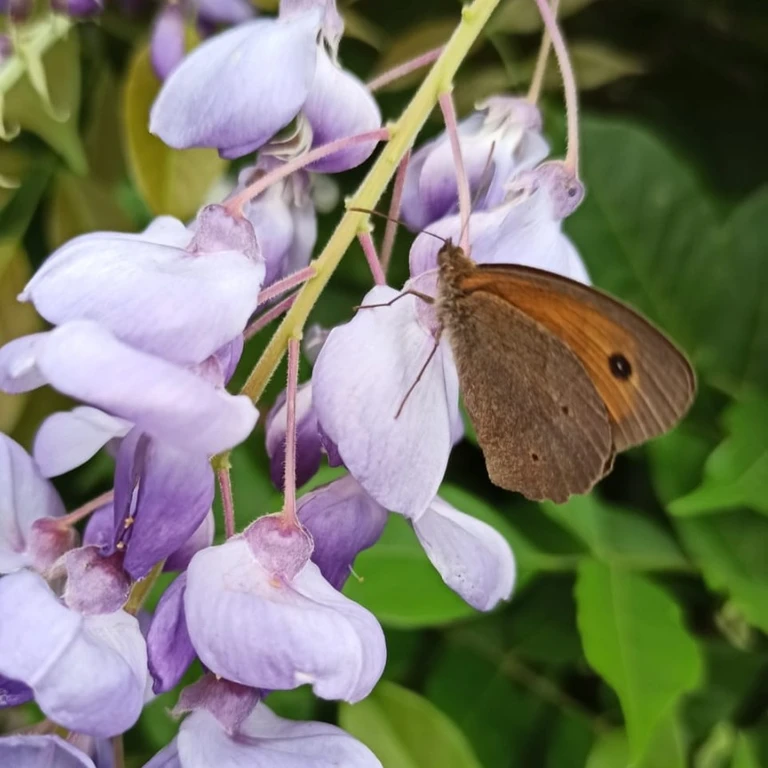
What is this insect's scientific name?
Maniola jurtina
